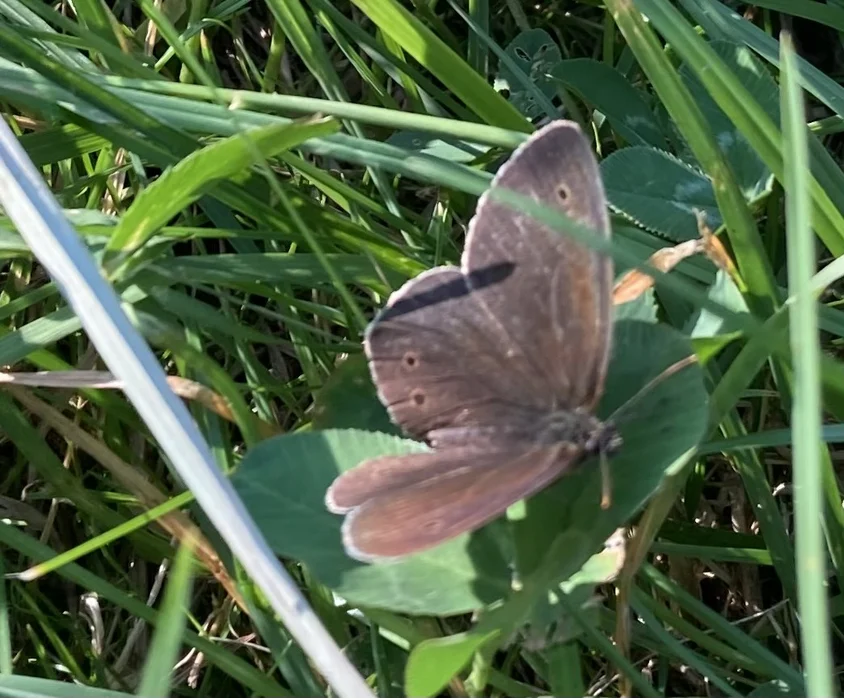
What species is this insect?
Aphantopus hyperantus
